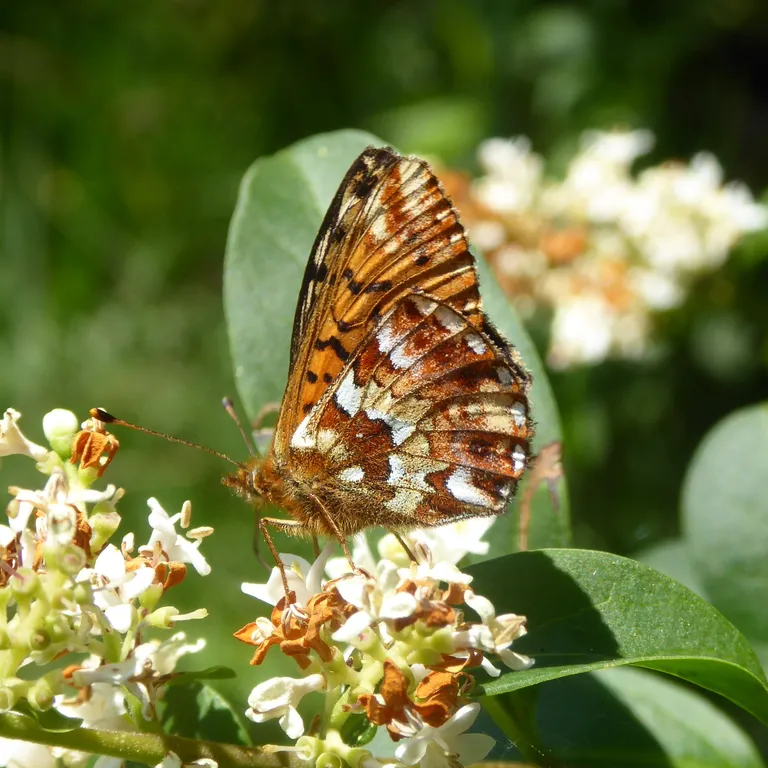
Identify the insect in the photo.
Boloria aquilonaris
